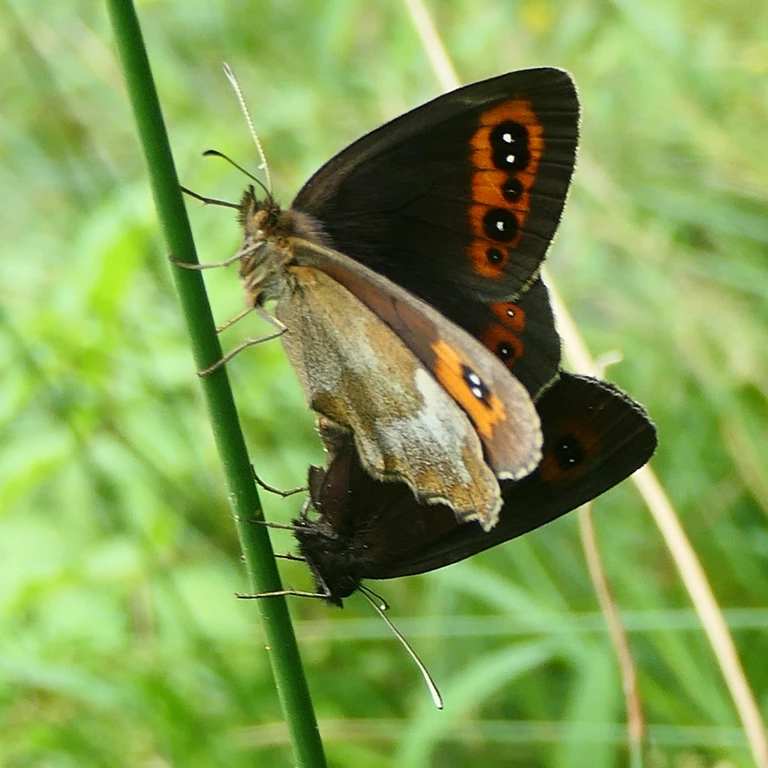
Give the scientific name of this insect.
Erebia aethiops
